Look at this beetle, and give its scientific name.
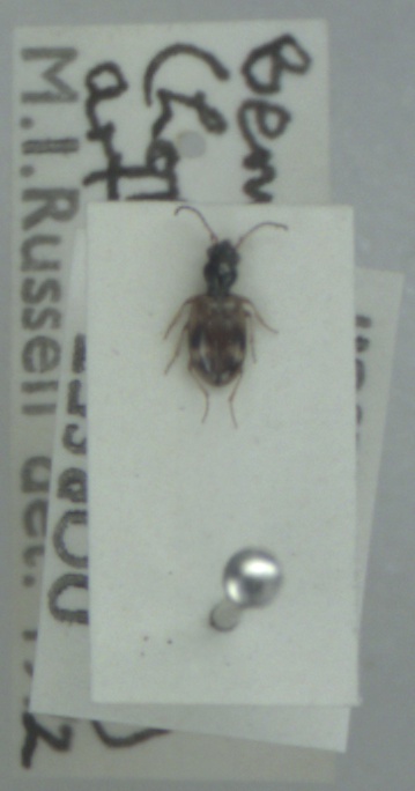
Bembidion articulatum
